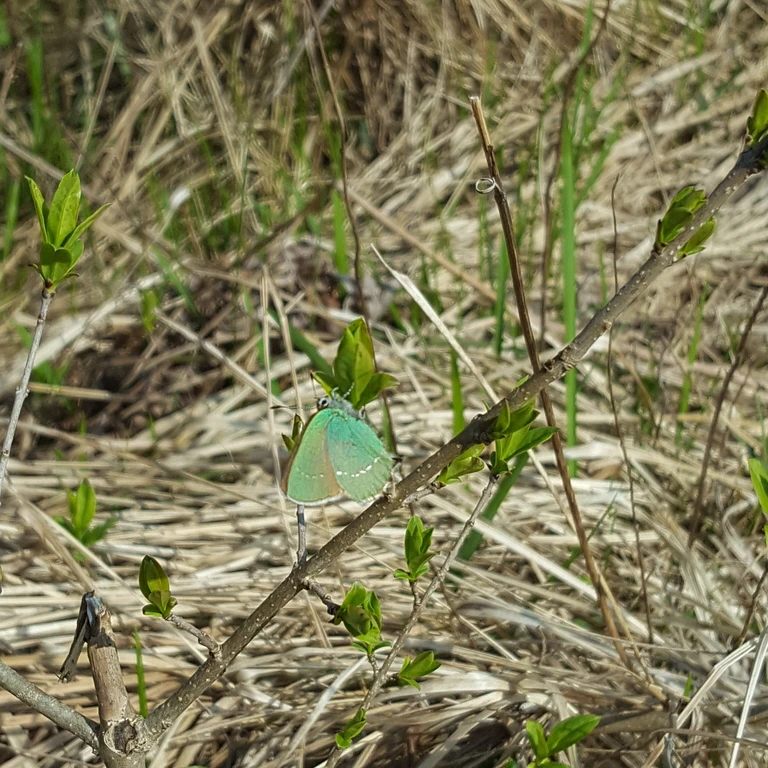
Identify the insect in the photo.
Callophrys rubi
